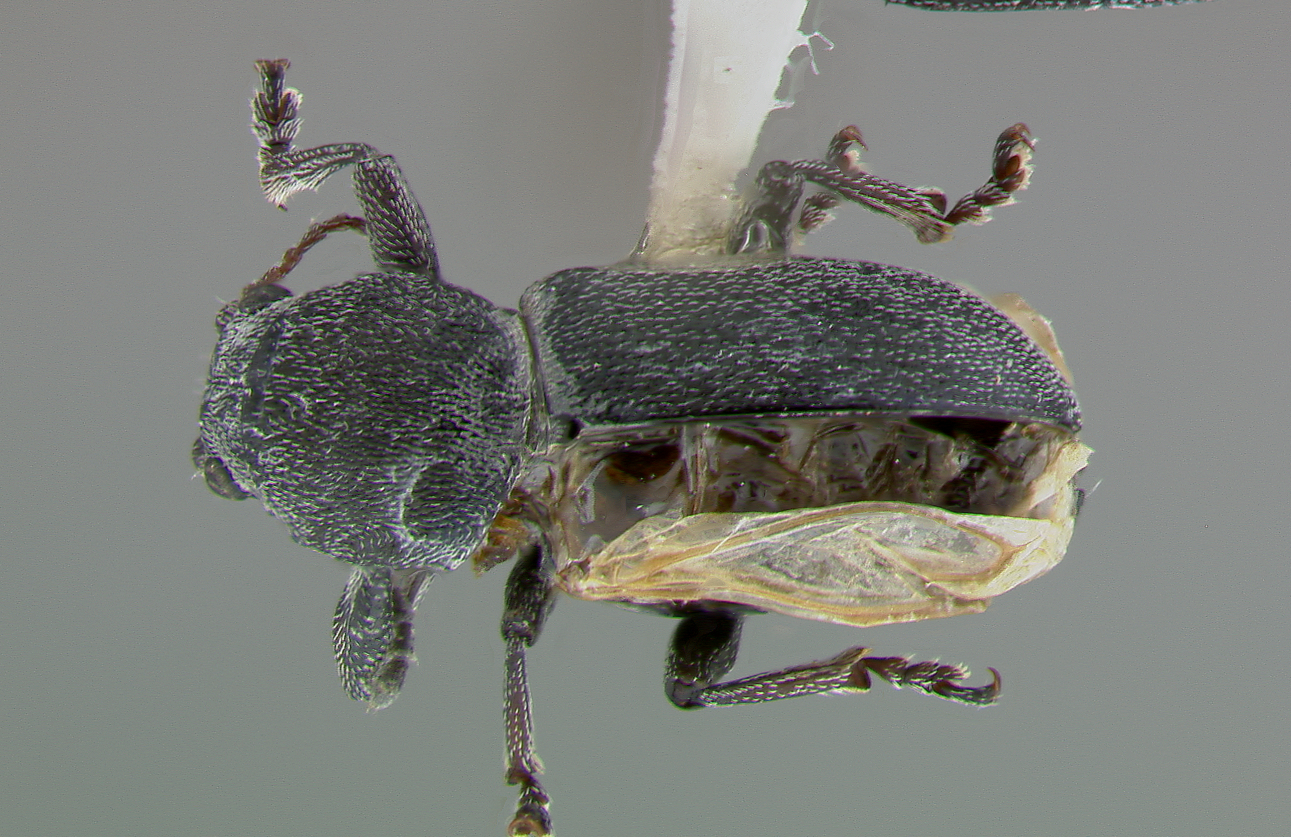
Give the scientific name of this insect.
Myochrous severini
